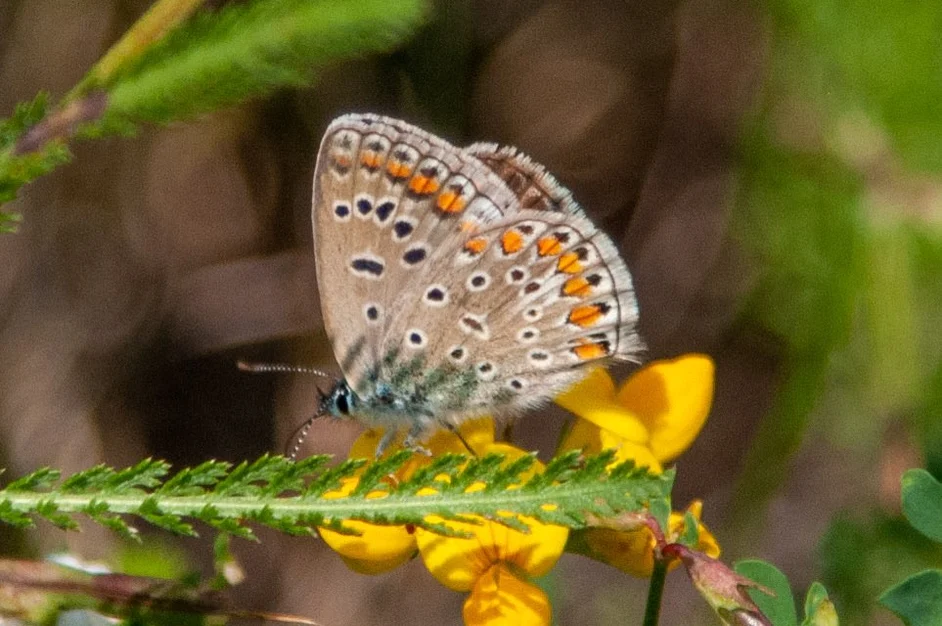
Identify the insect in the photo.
Polyommatus icarus
